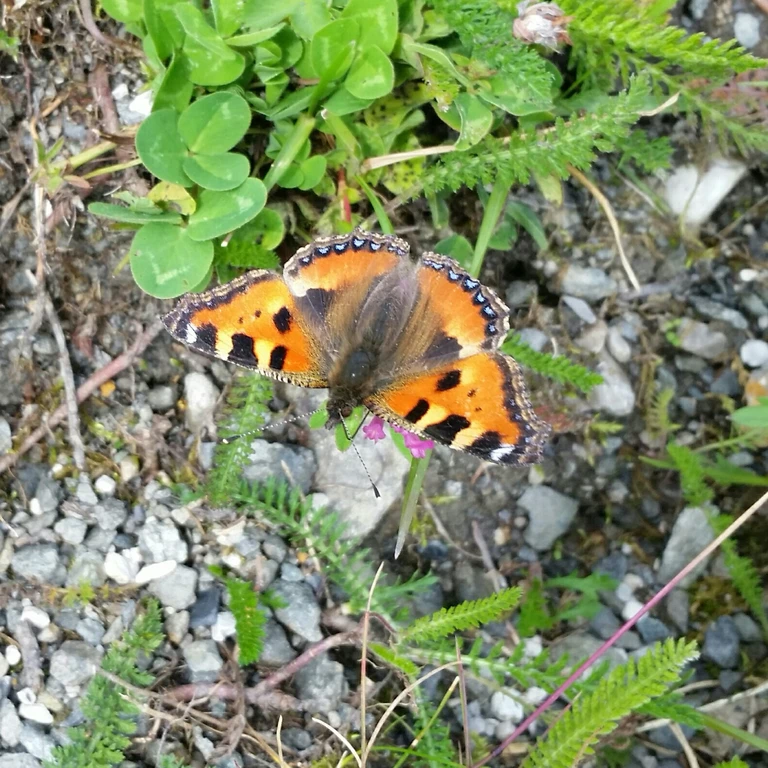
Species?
Aglais urticae
